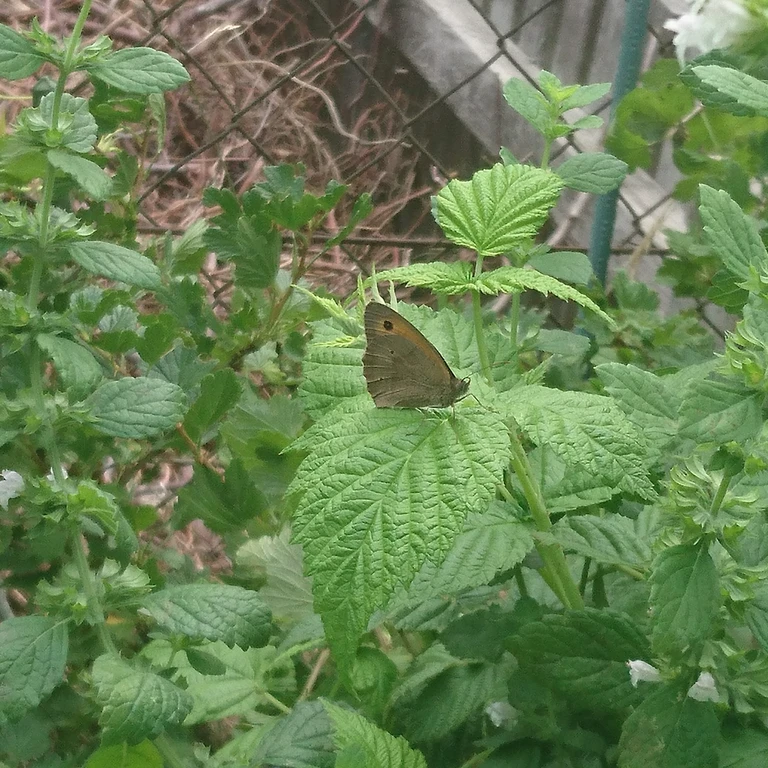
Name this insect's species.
Maniola jurtina
